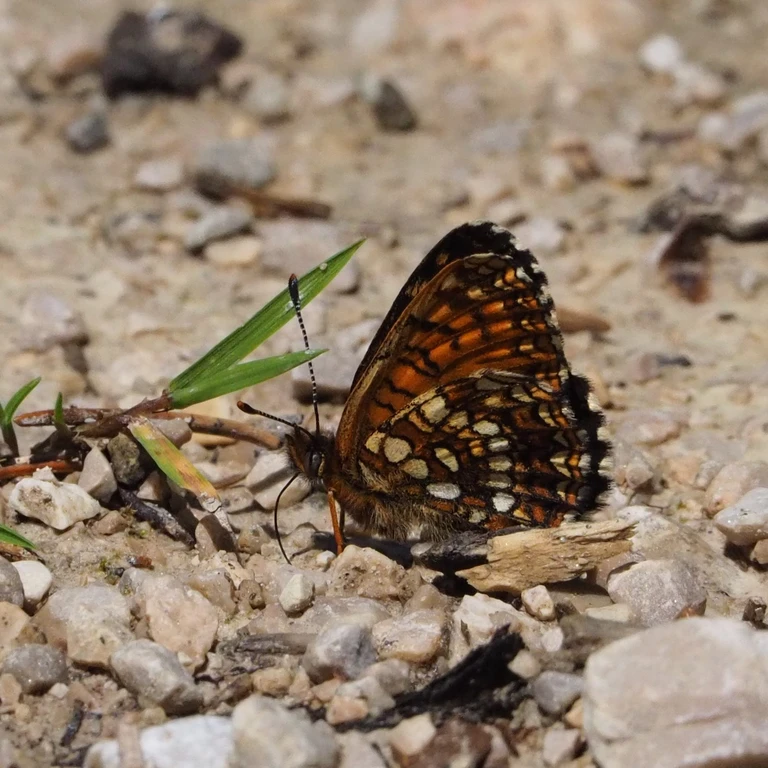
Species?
Melitaea diamina
